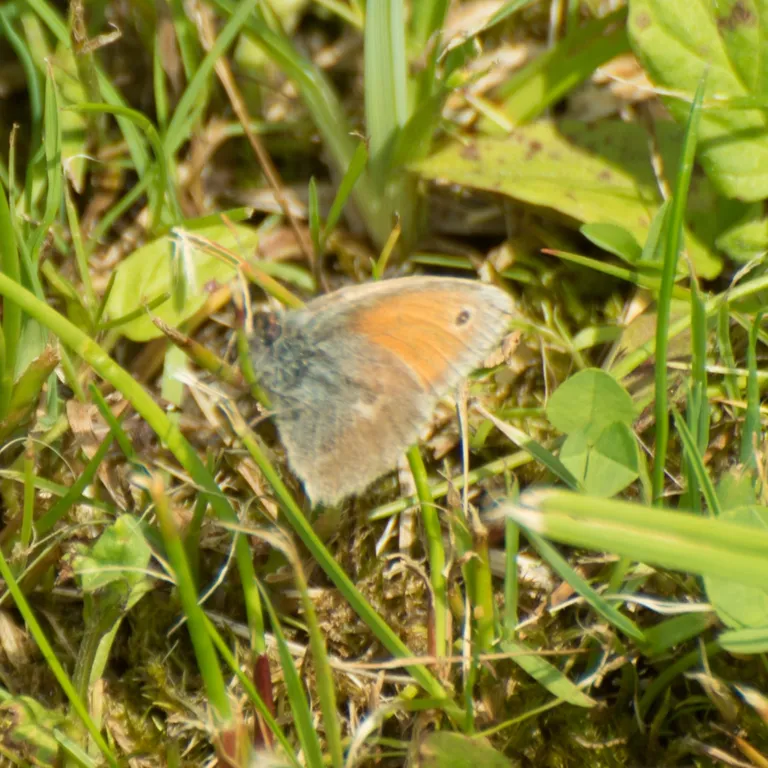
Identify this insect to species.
Coenonympha pamphilus
